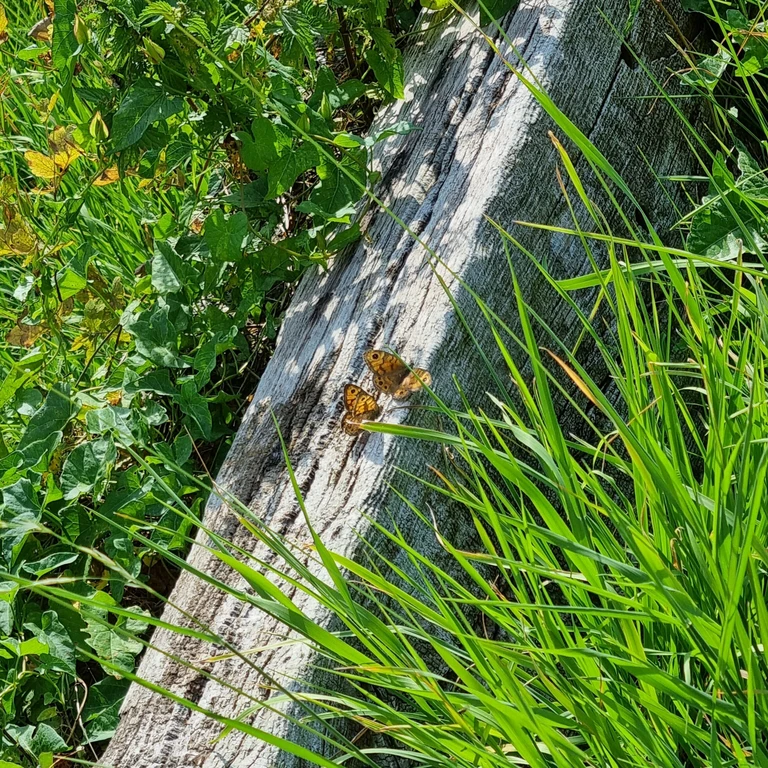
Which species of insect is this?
Lasiommata megera (also Pararge megera)
